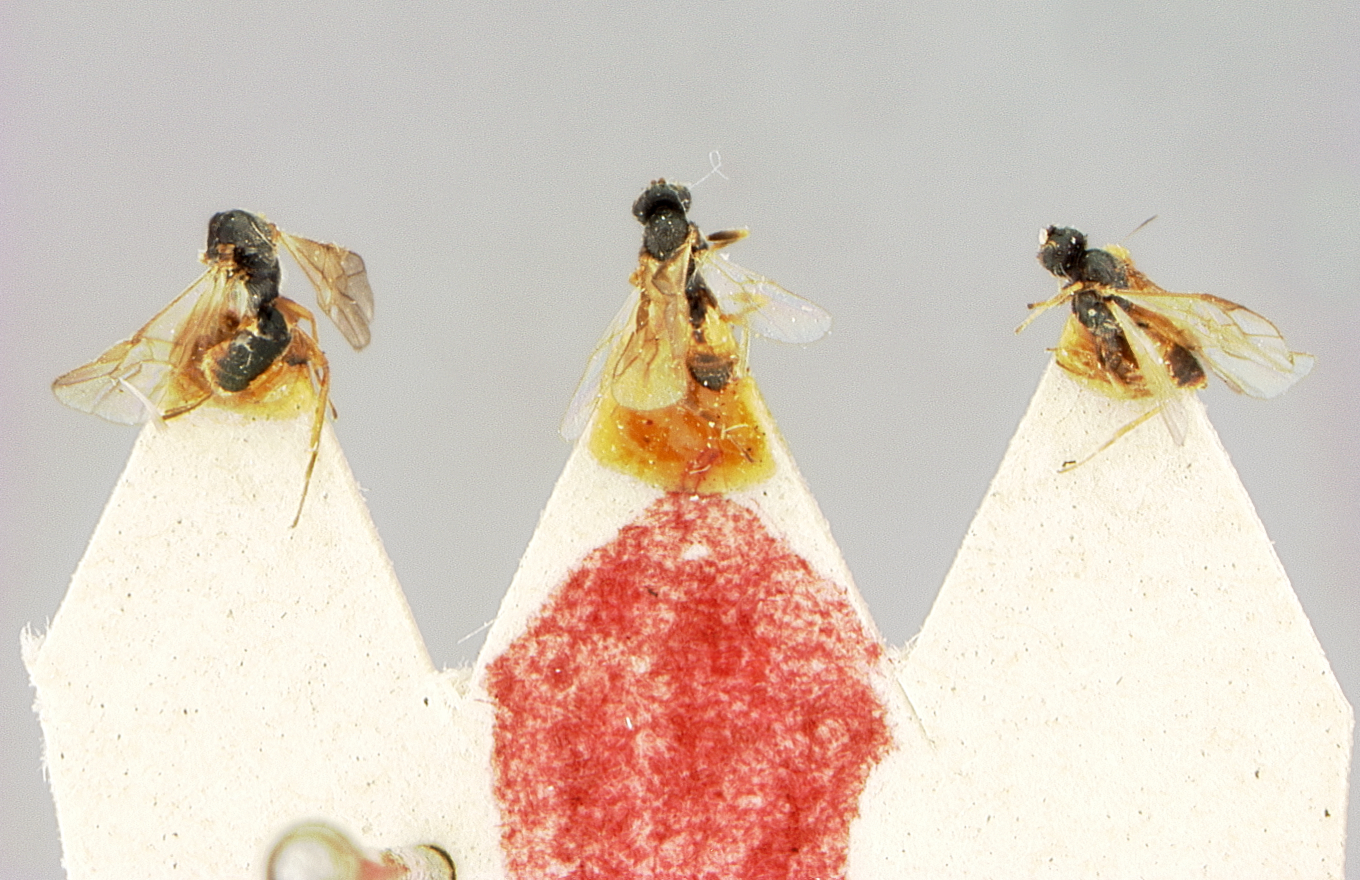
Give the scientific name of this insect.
Bracon gelechiae
